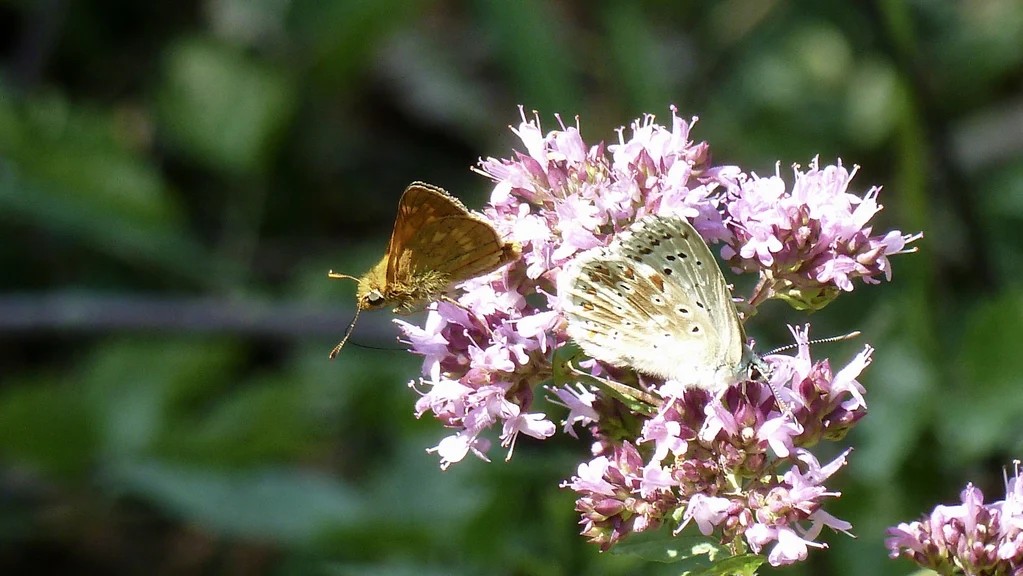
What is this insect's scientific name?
Ochlodes sylvanus (also Ochlodes venata)
